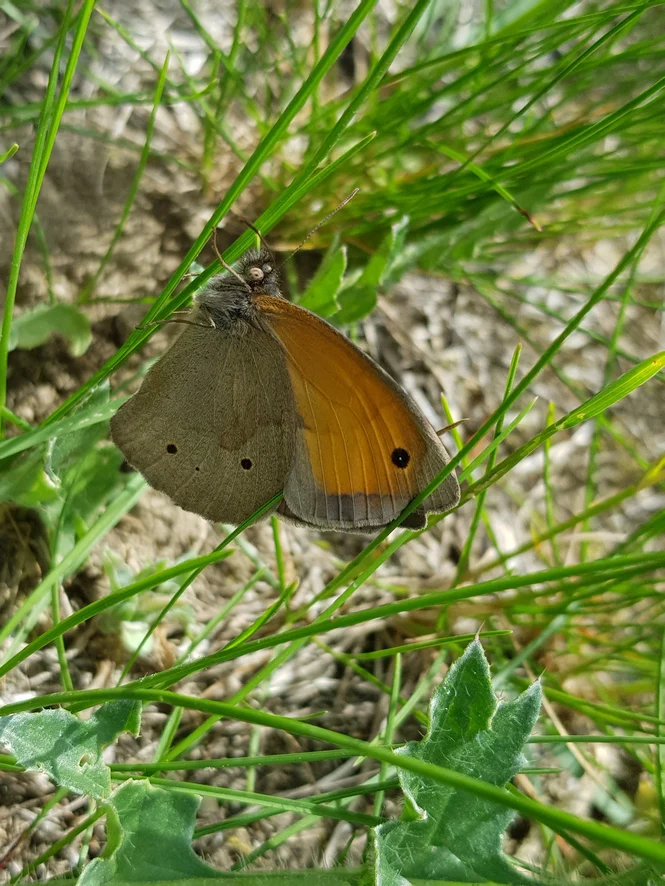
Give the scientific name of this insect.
Maniola jurtina
